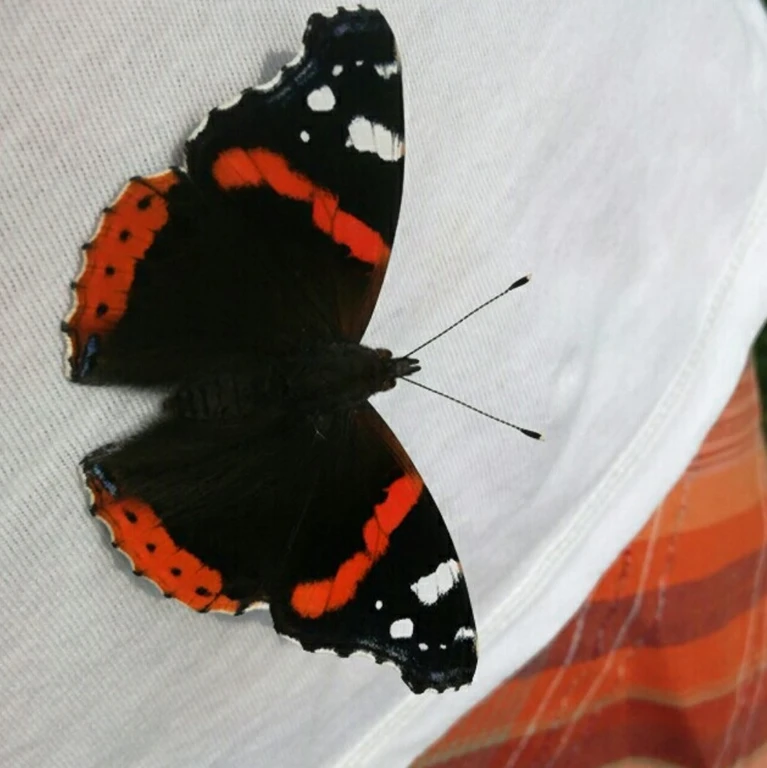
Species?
Vanessa atalanta
